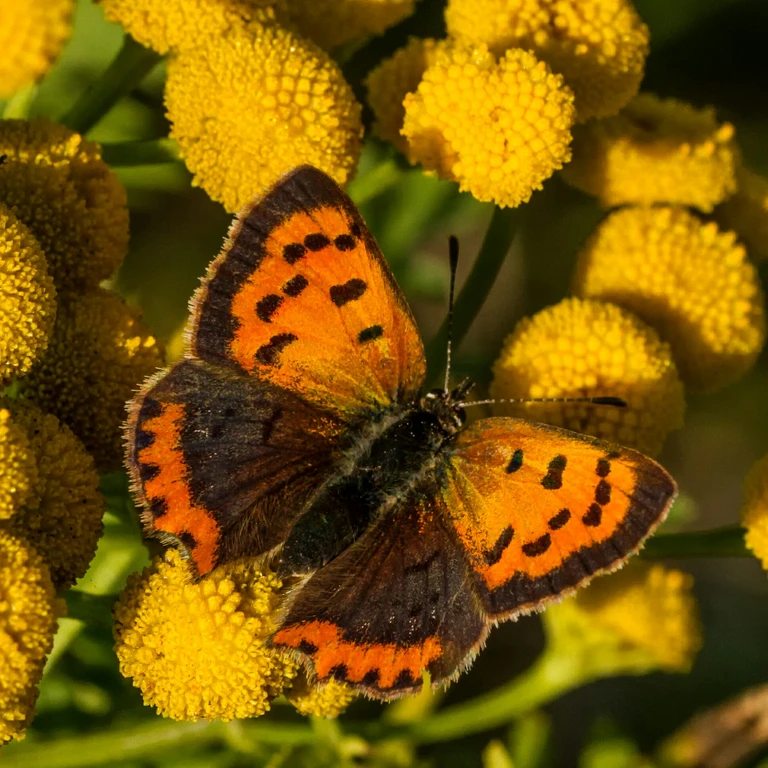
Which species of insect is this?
Lycaena phlaeas
